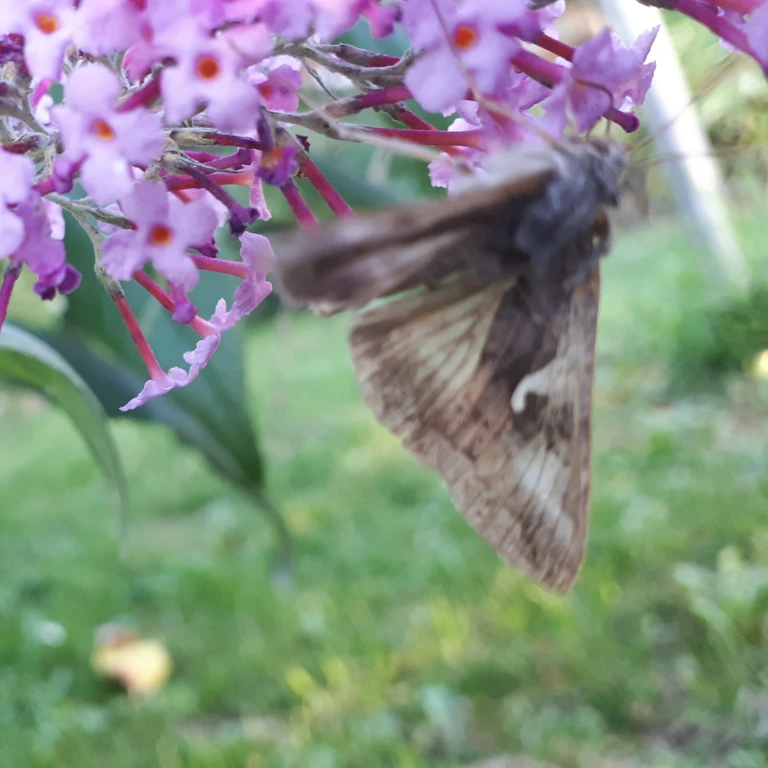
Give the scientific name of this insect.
Autographa gamma
